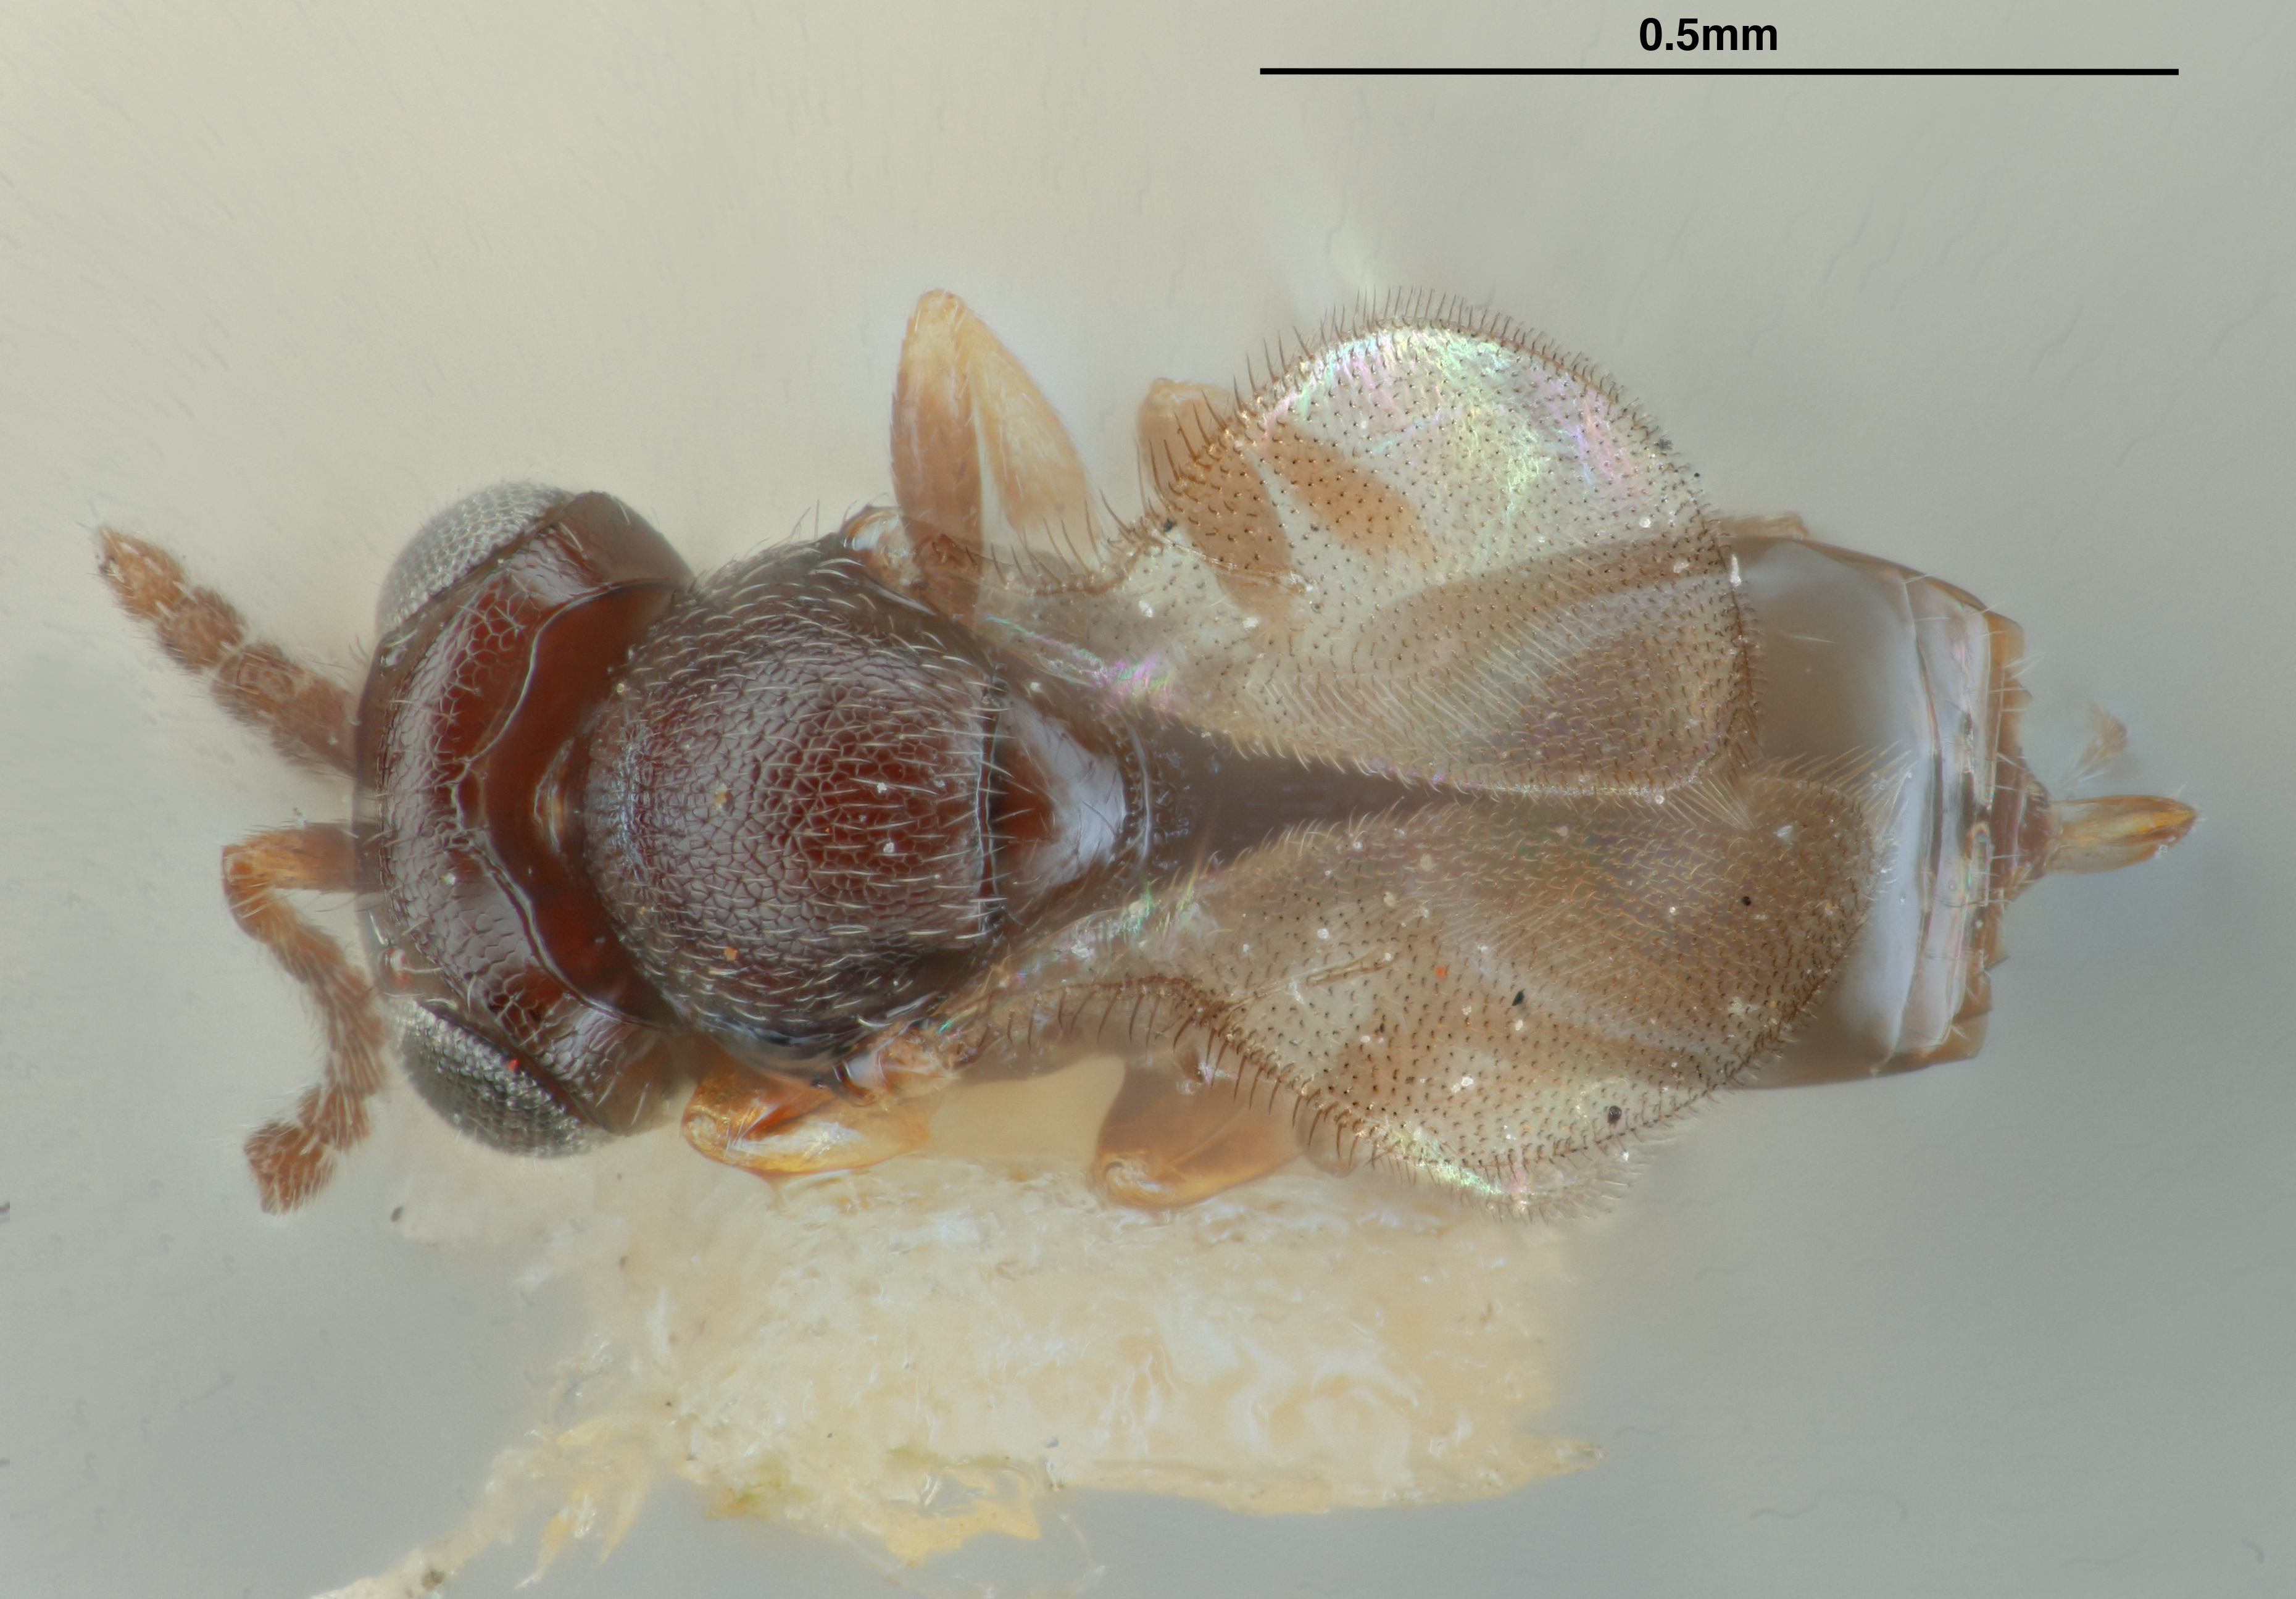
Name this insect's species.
Telenomus catalpae
